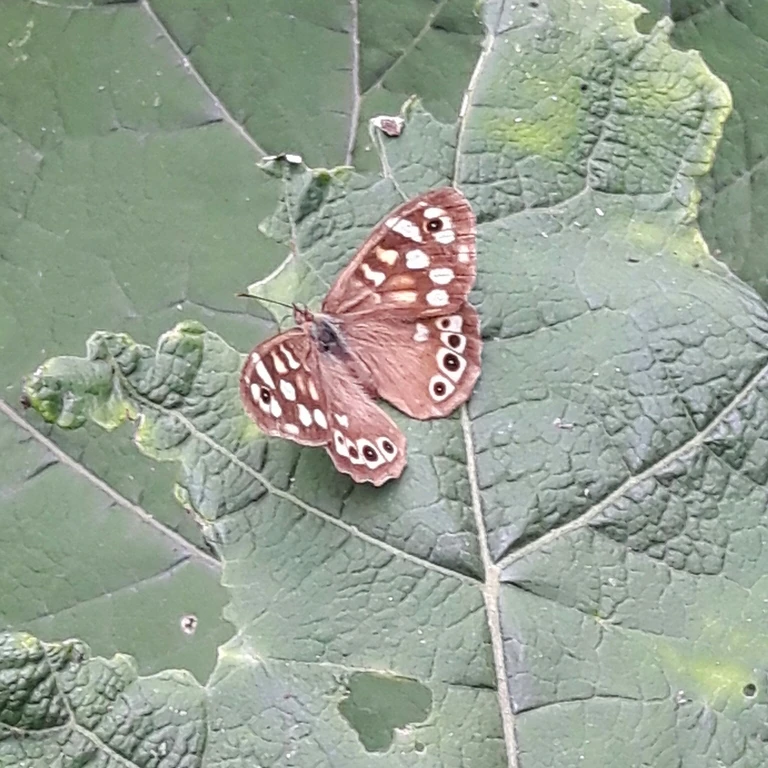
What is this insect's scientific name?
Pararge aegeria
